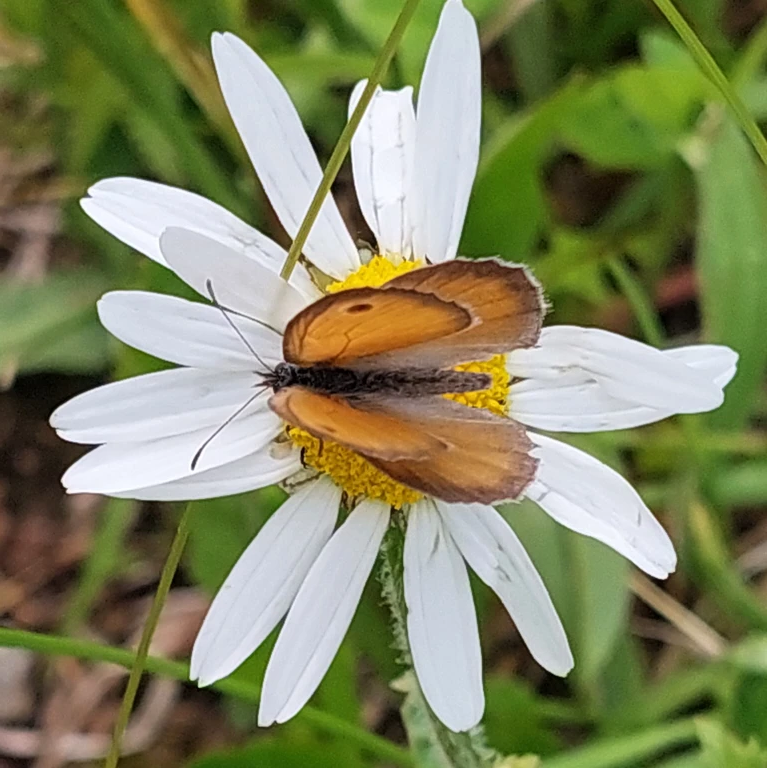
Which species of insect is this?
Coenonympha pamphilus
